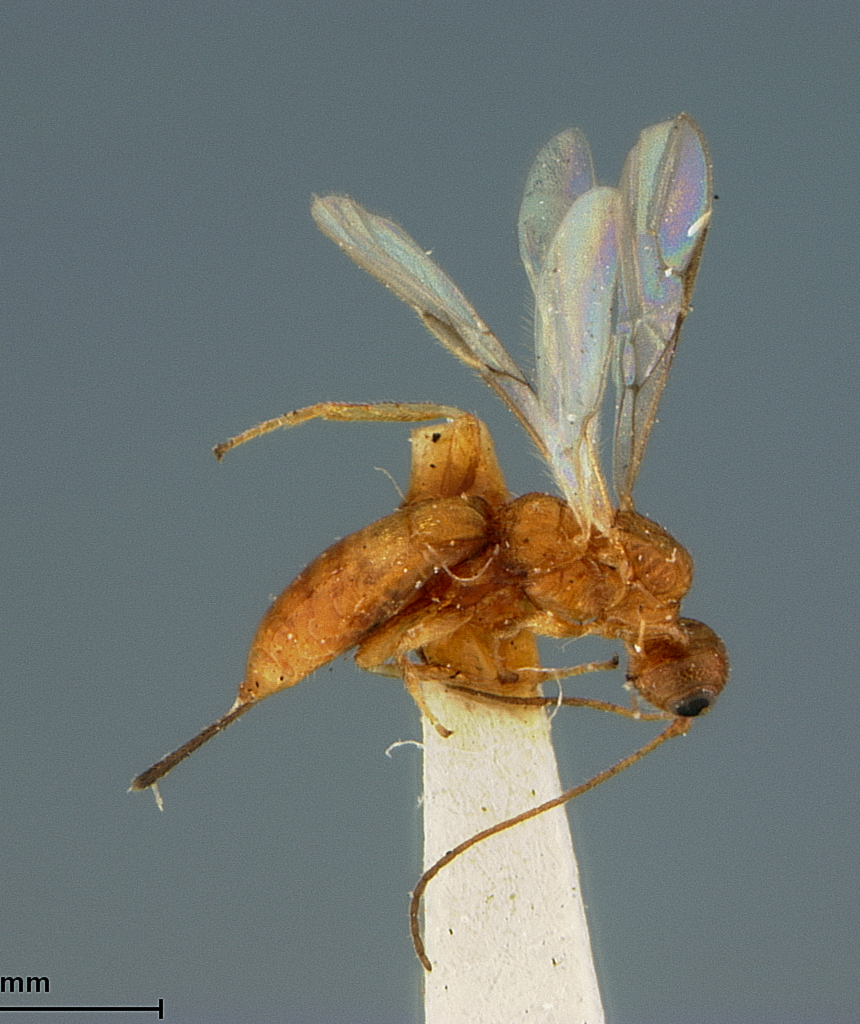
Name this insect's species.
Caenophanes koebele
